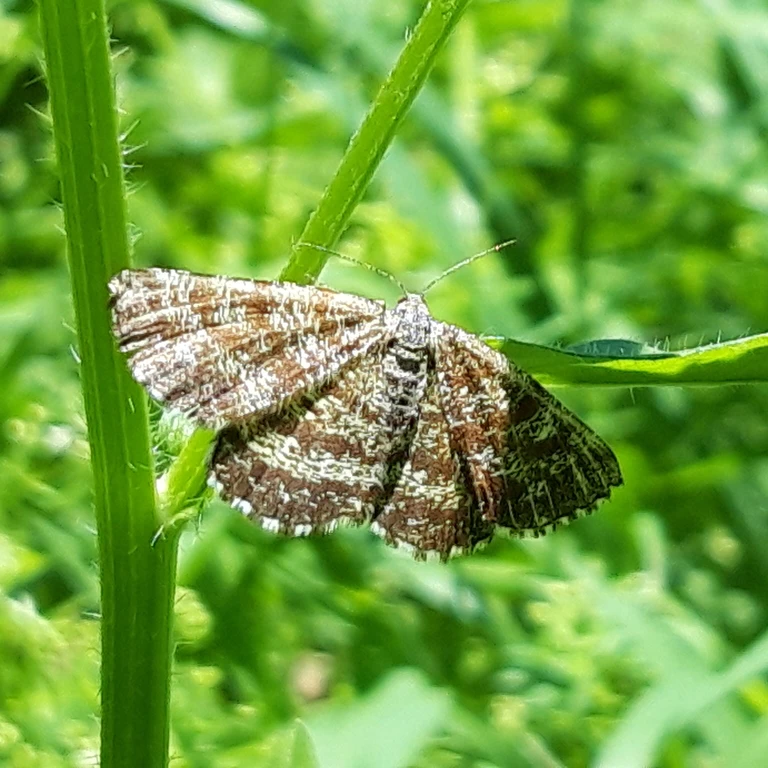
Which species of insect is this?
Ematurga atomaria
